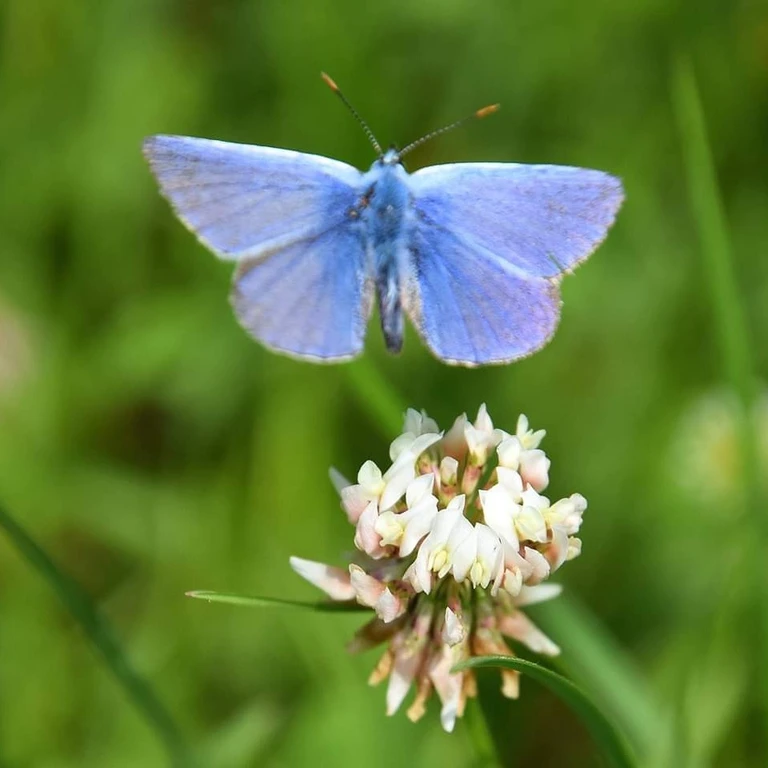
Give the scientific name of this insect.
Polyommatus icarus
